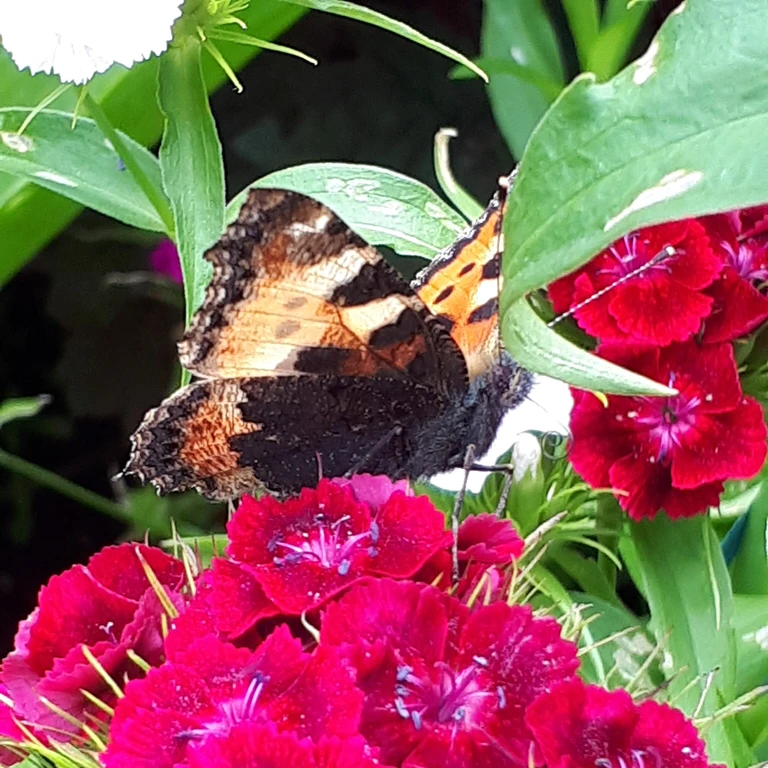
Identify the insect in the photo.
Aglais urticae
